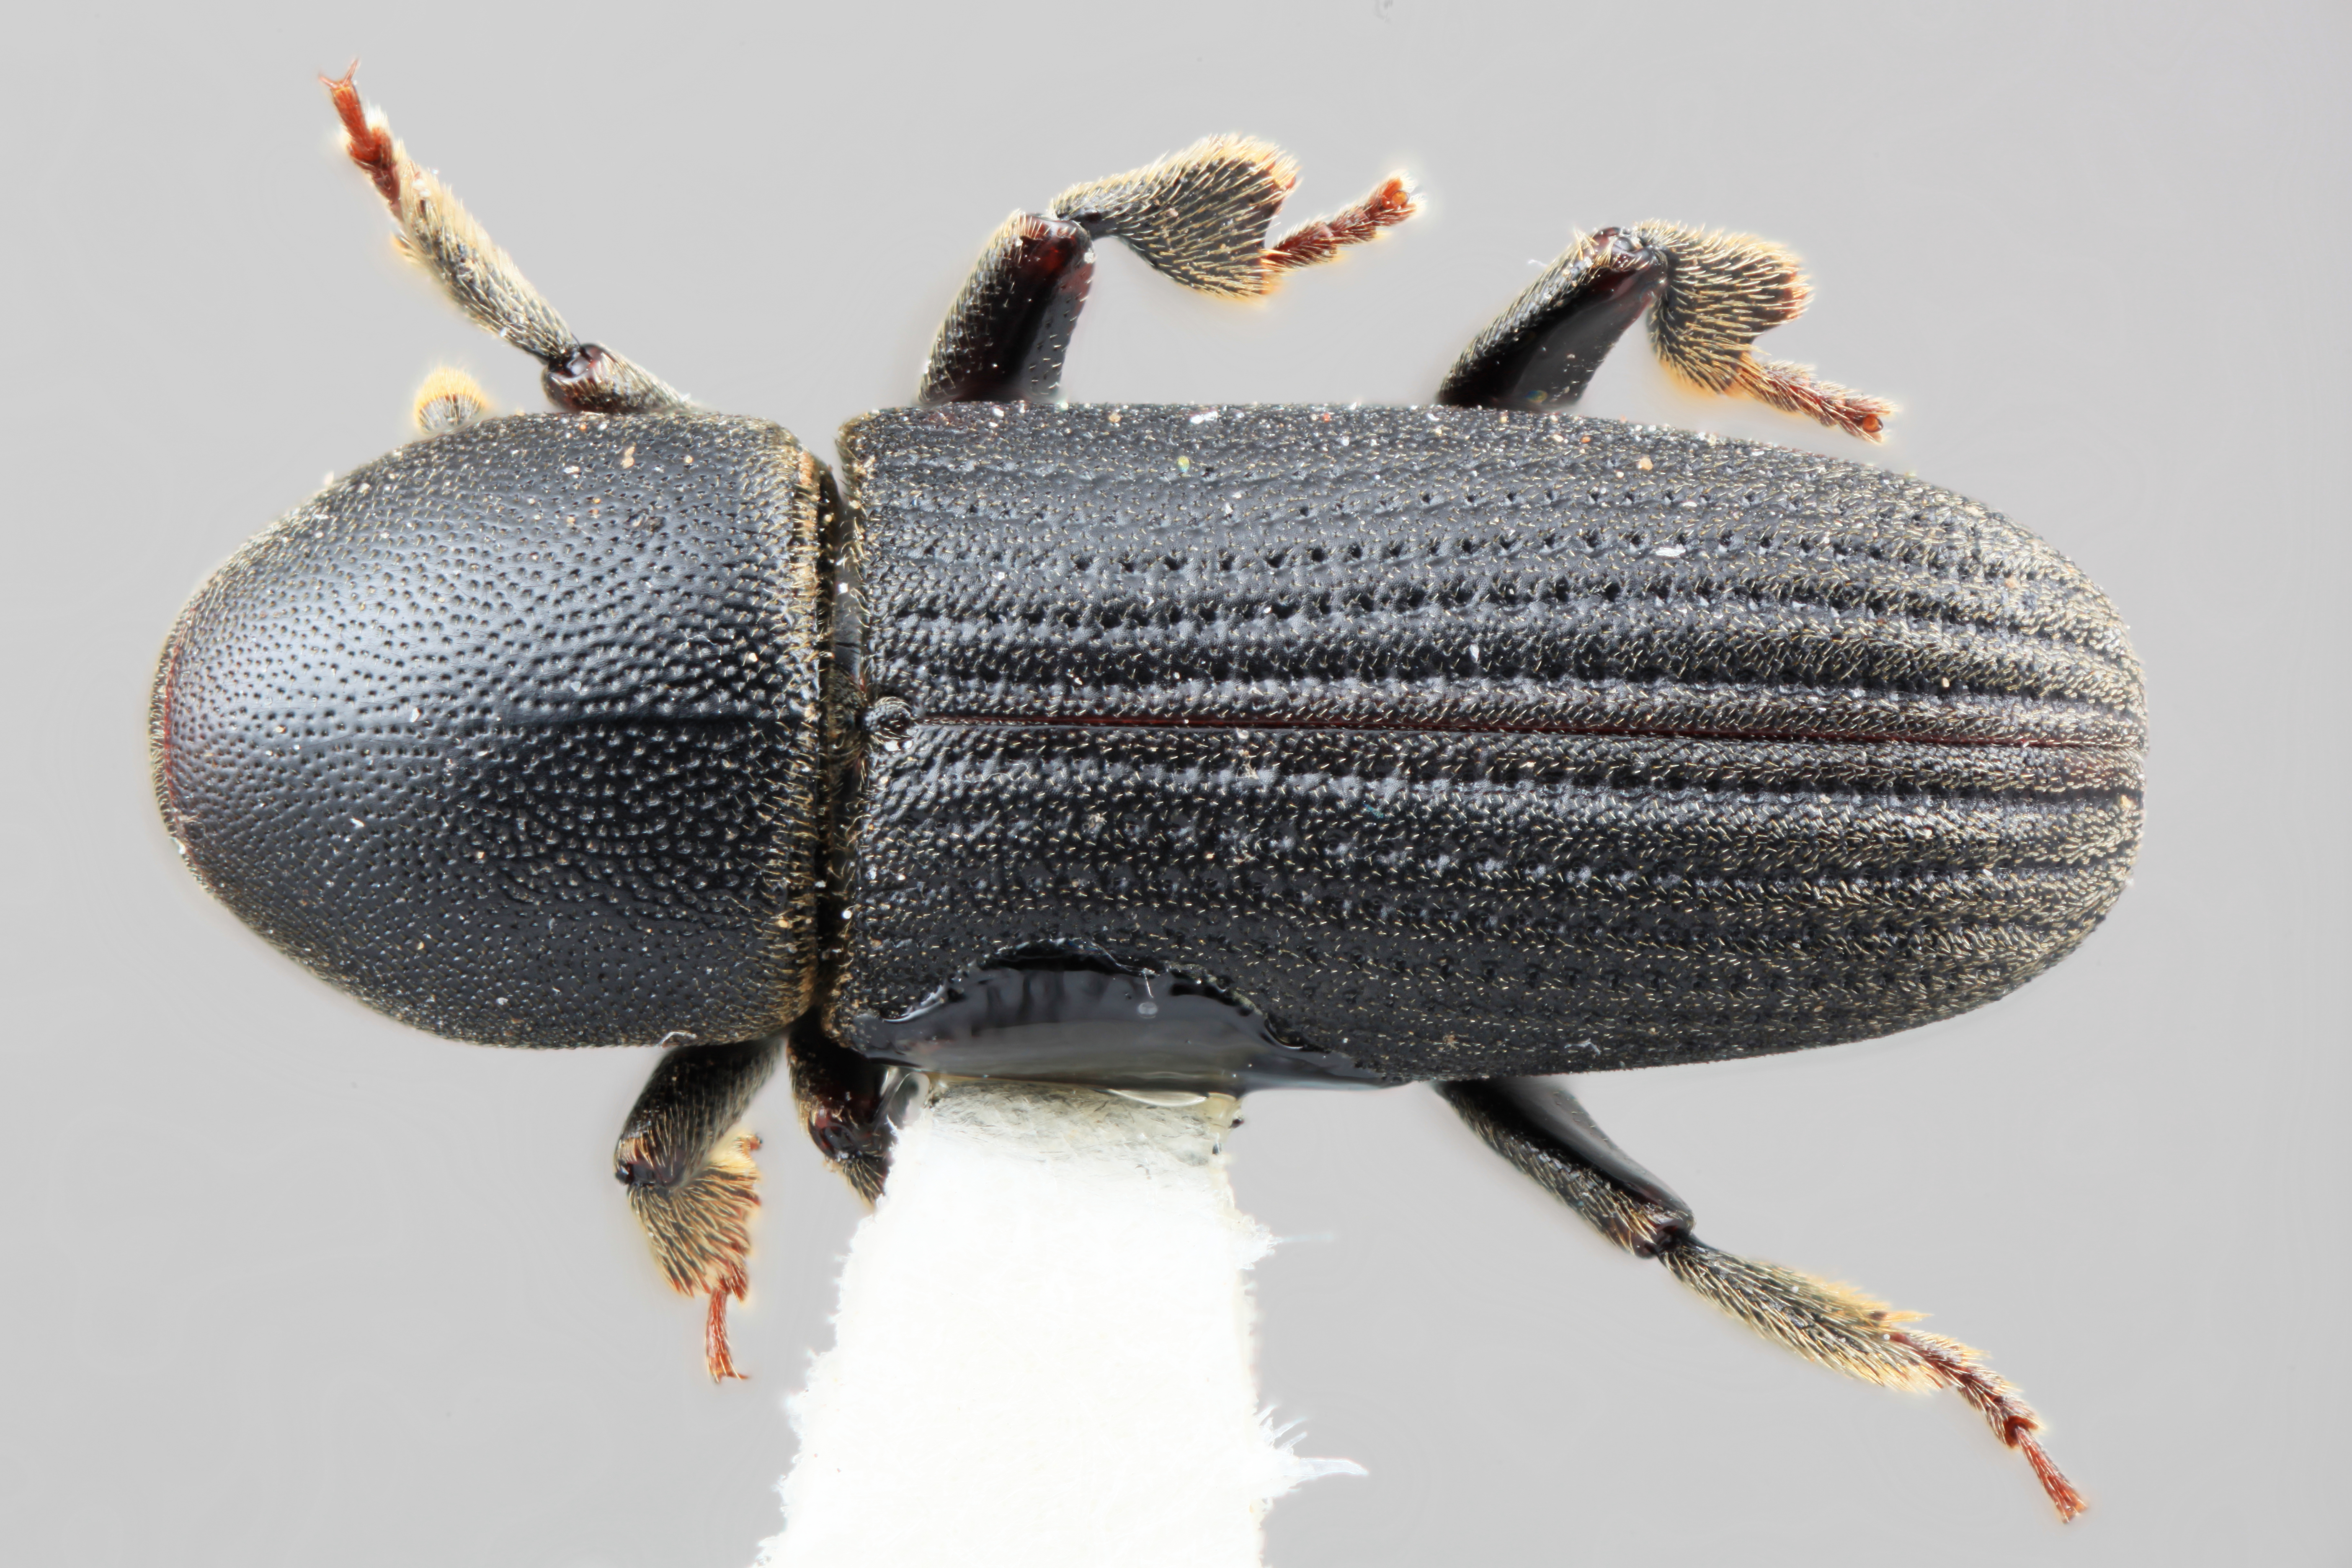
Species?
Hylastes retifer
